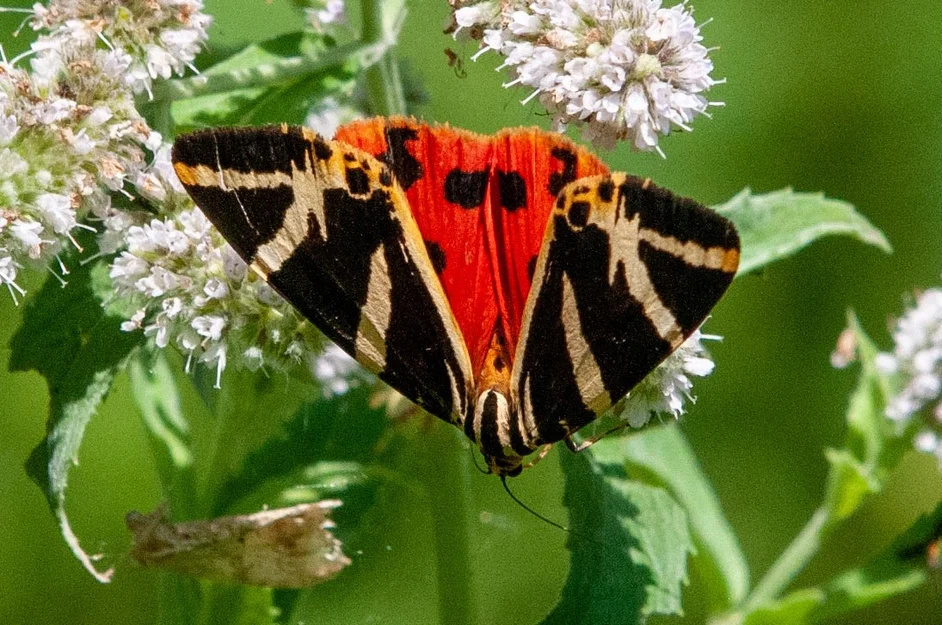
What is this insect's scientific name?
Euplagia quadripunctaria
